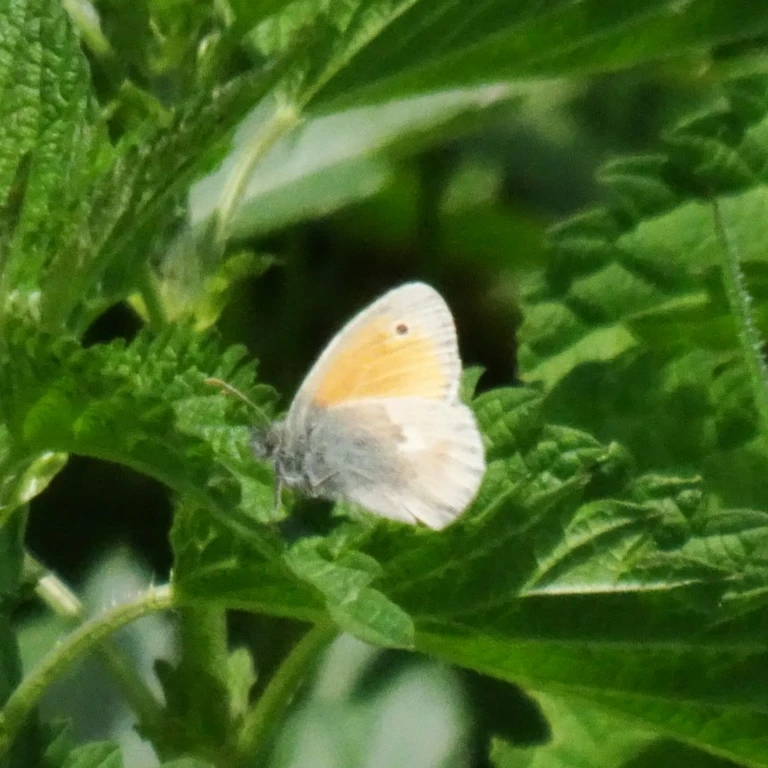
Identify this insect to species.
Coenonympha pamphilus
